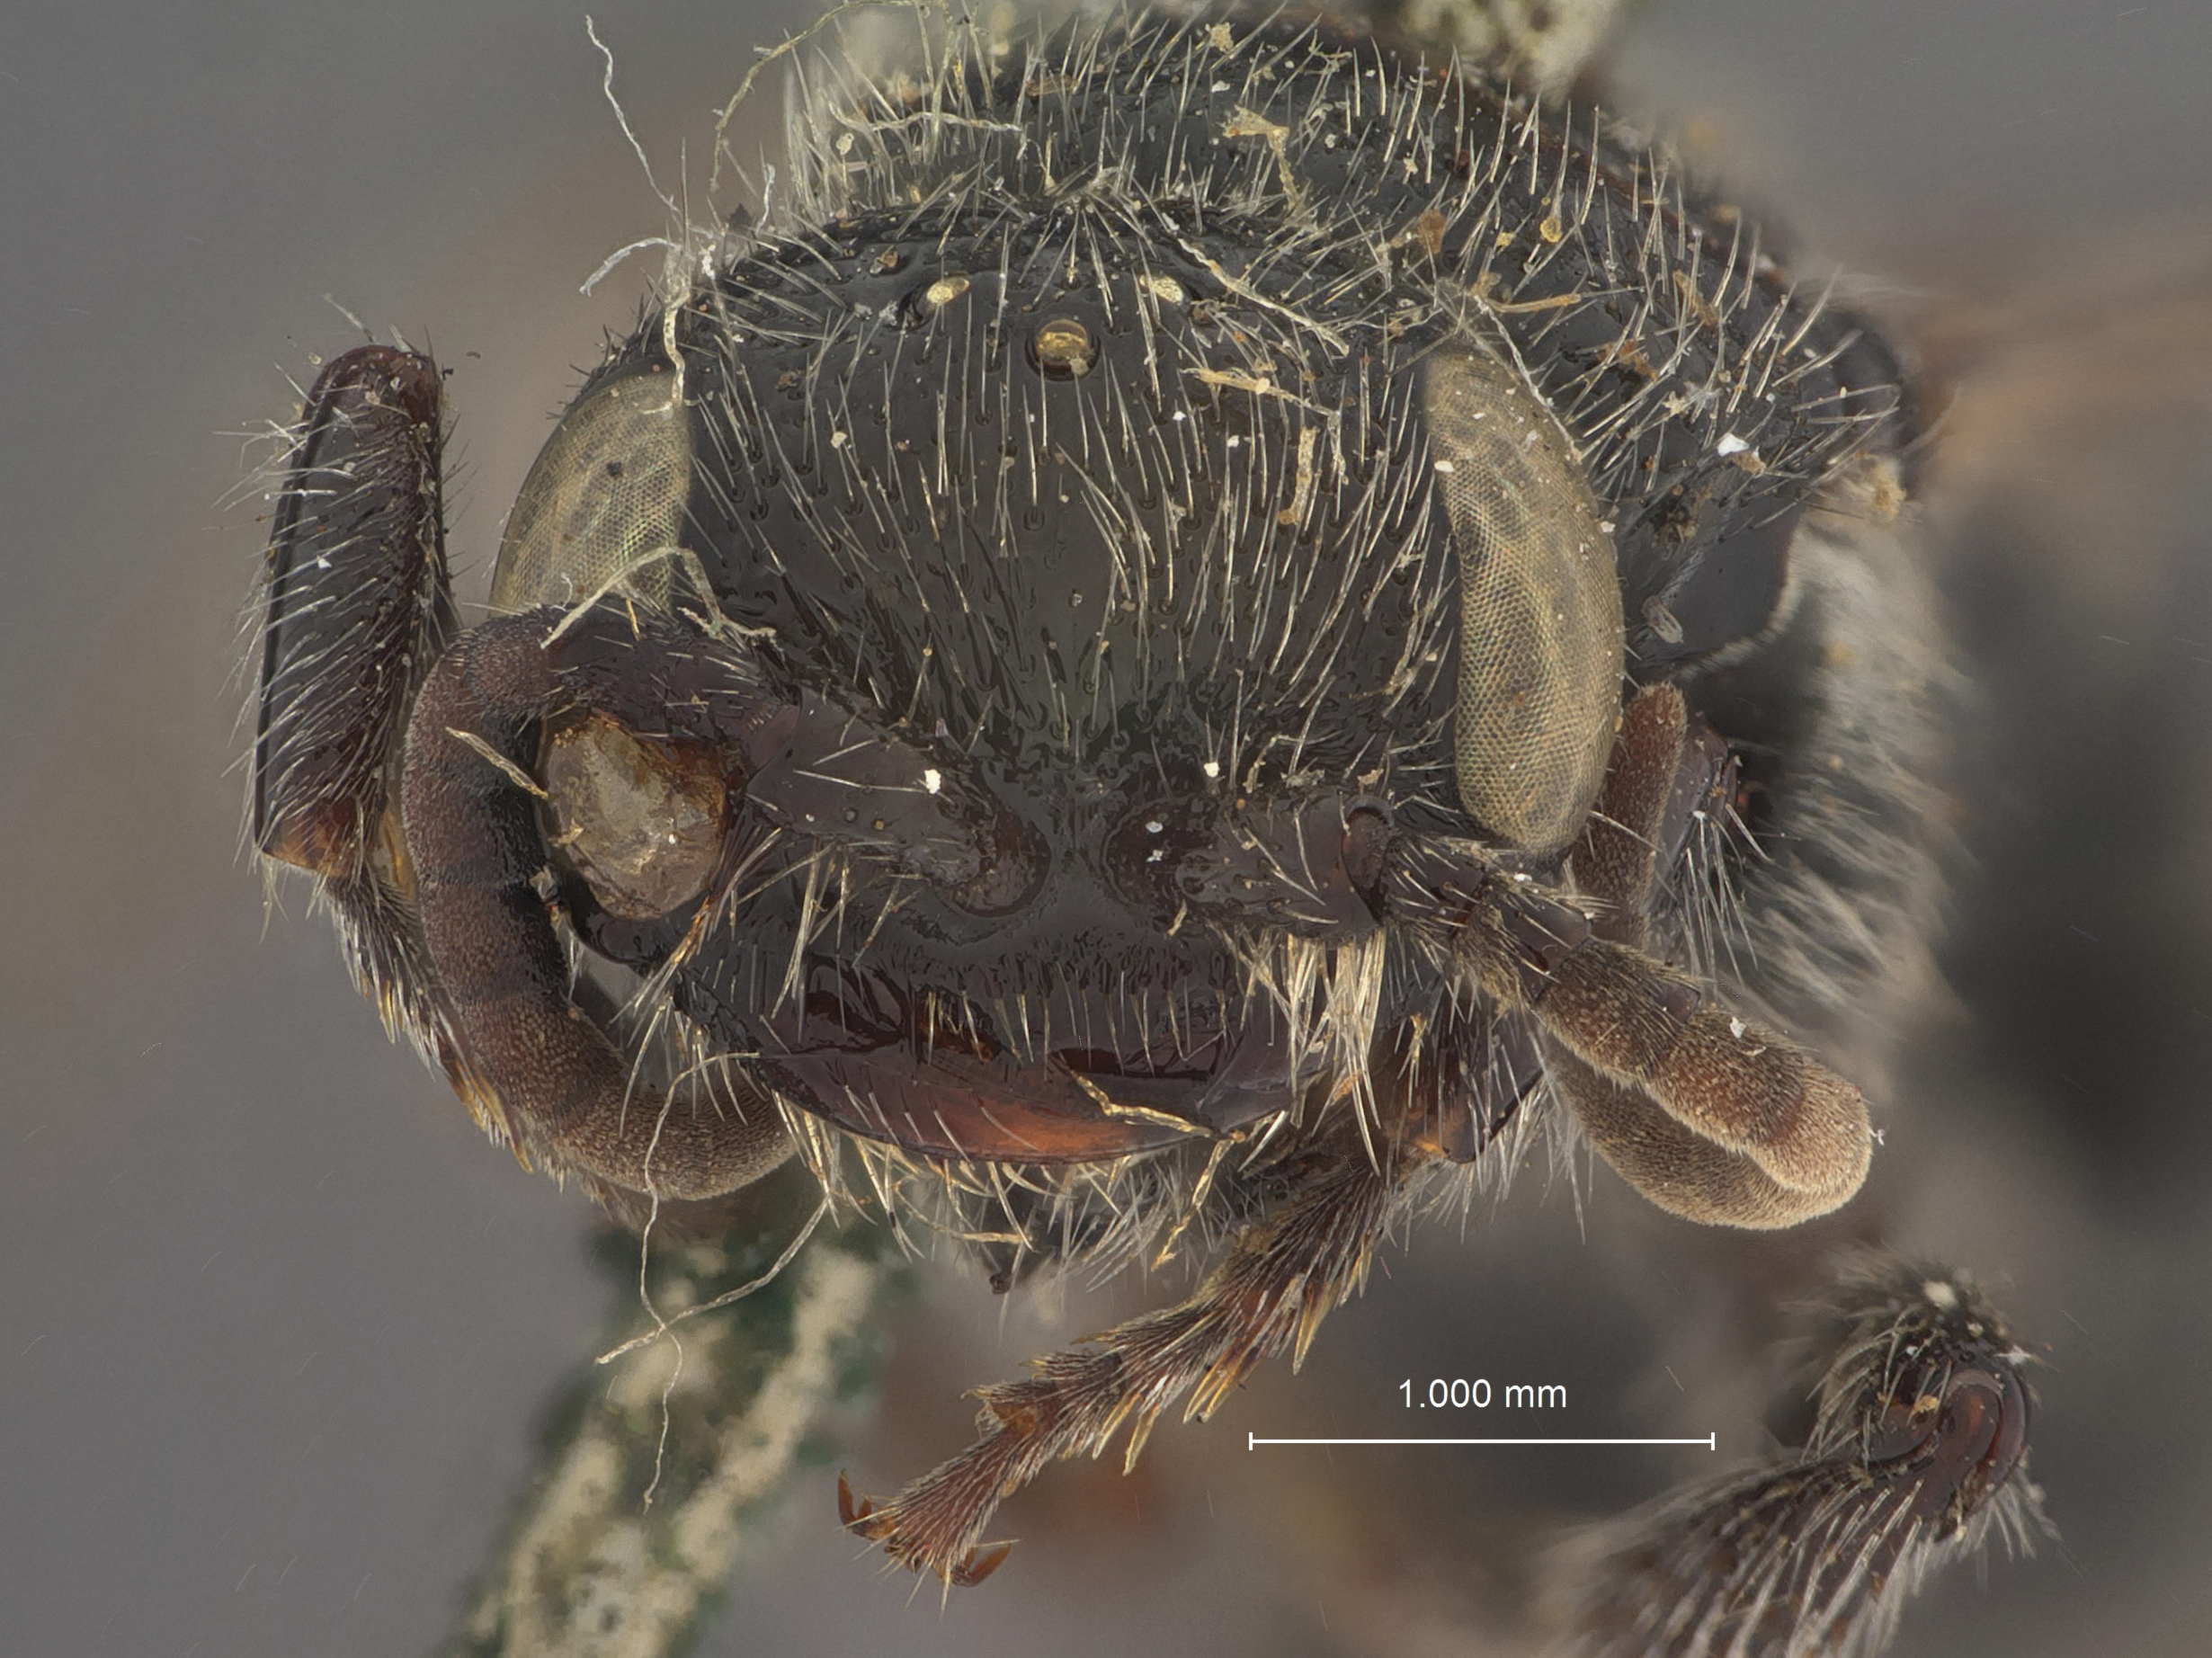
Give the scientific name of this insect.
Tiphia pennsylvania
